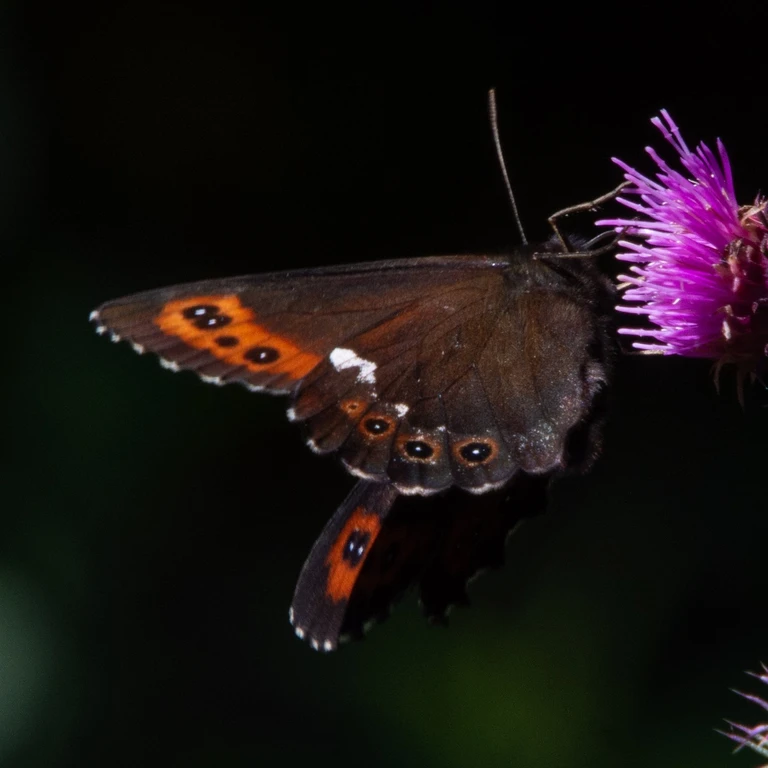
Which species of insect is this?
Erebia ligea
